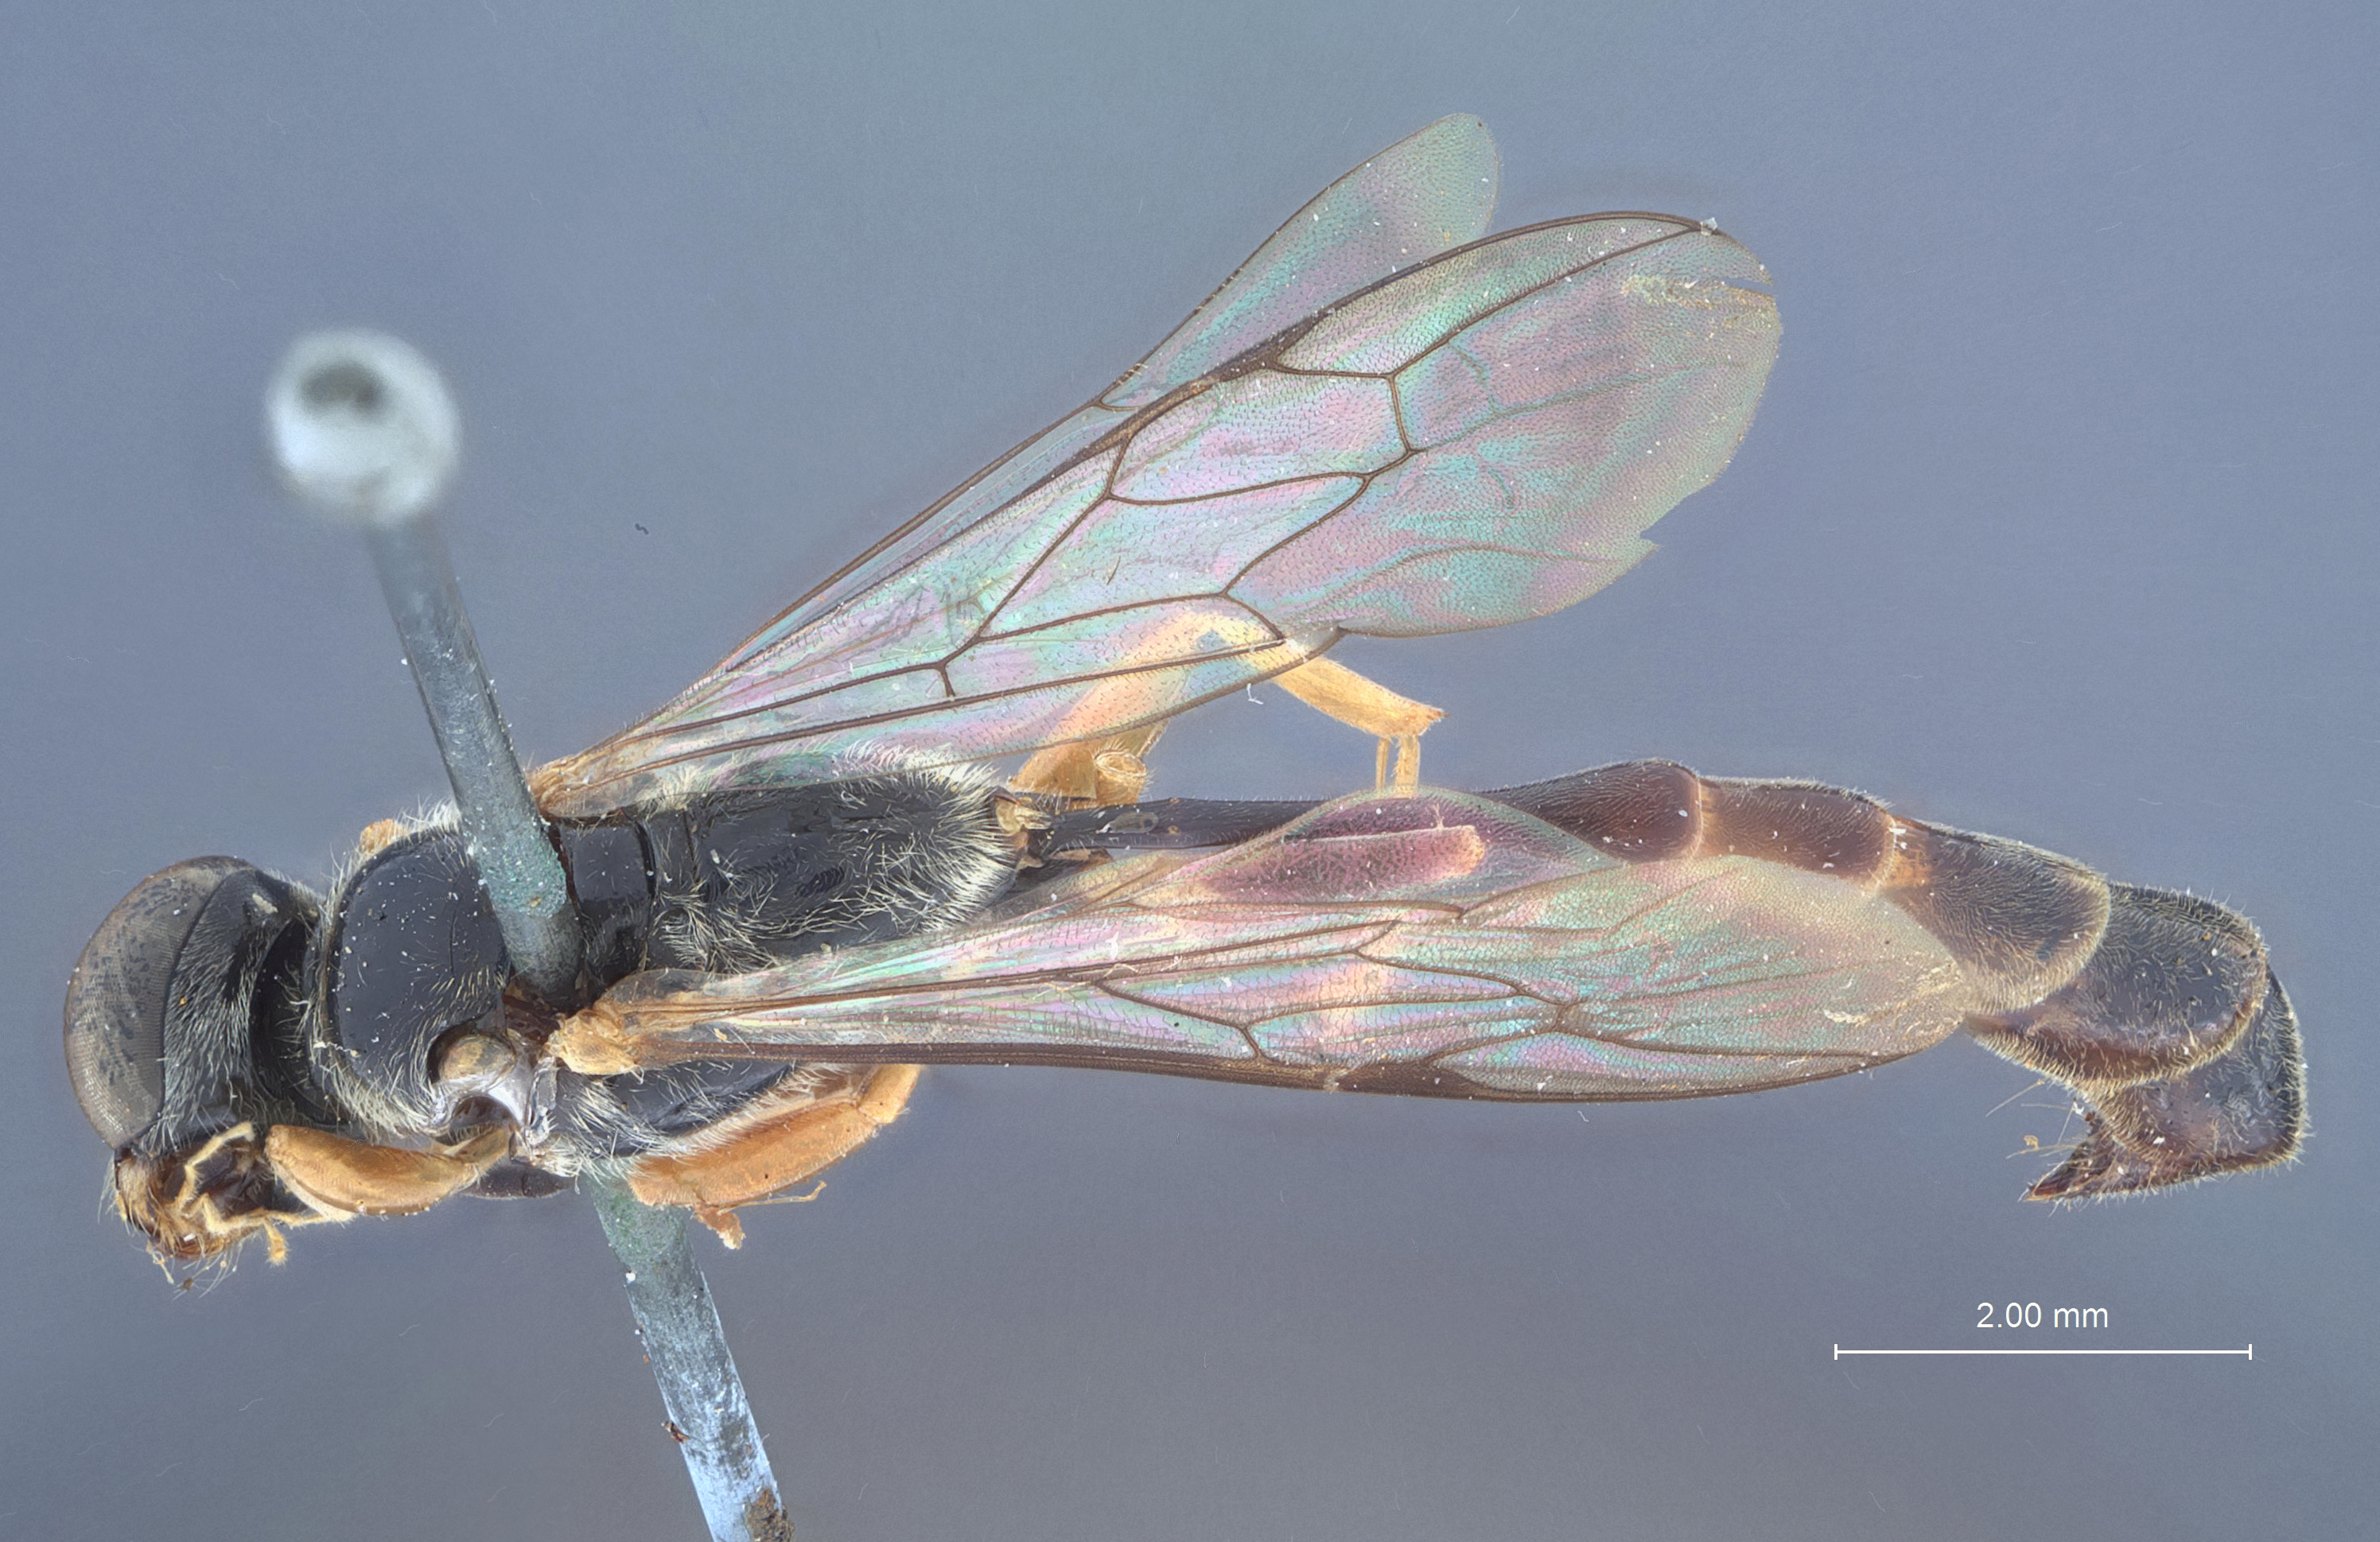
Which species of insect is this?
Trypoxylon varipunctatum
